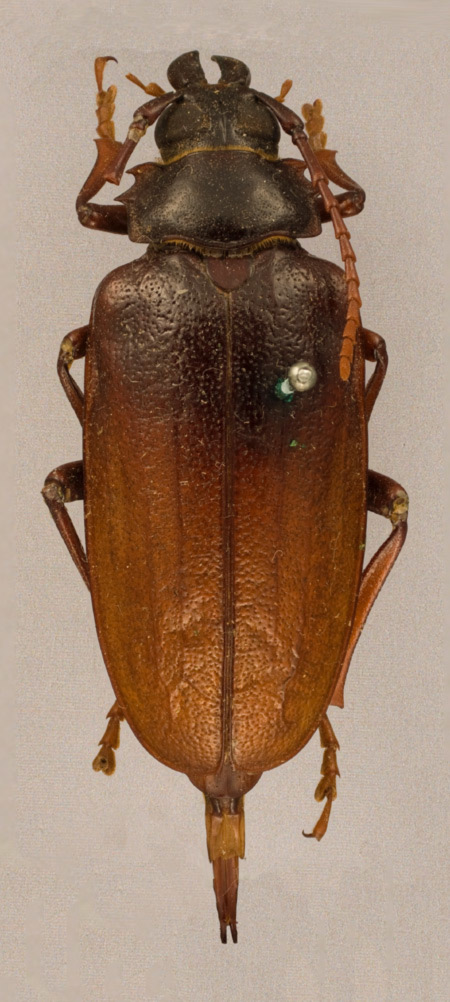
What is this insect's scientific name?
Prionus pocularis (also Prionus bicolor)
